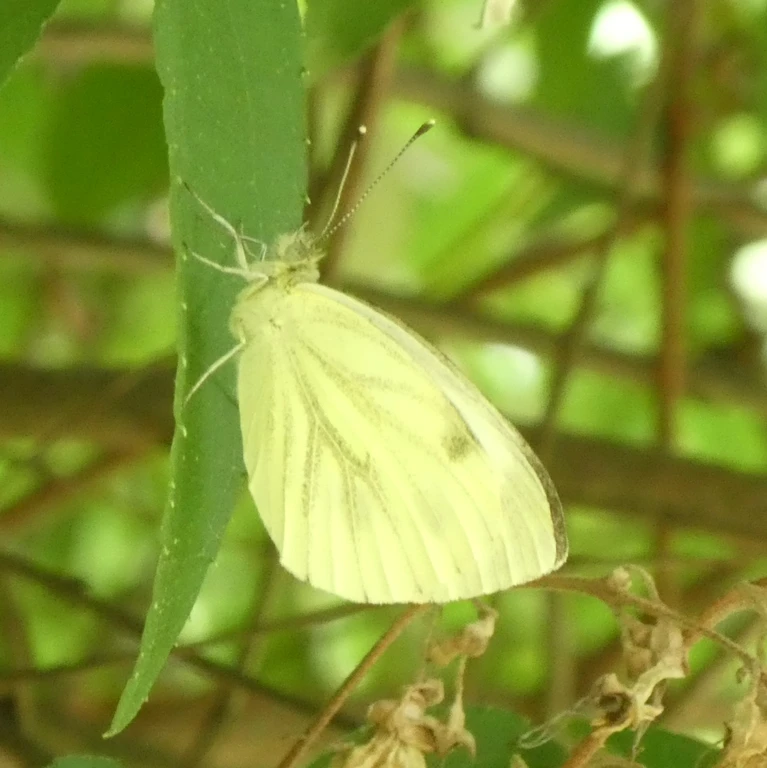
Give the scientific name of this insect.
Pieris napi
